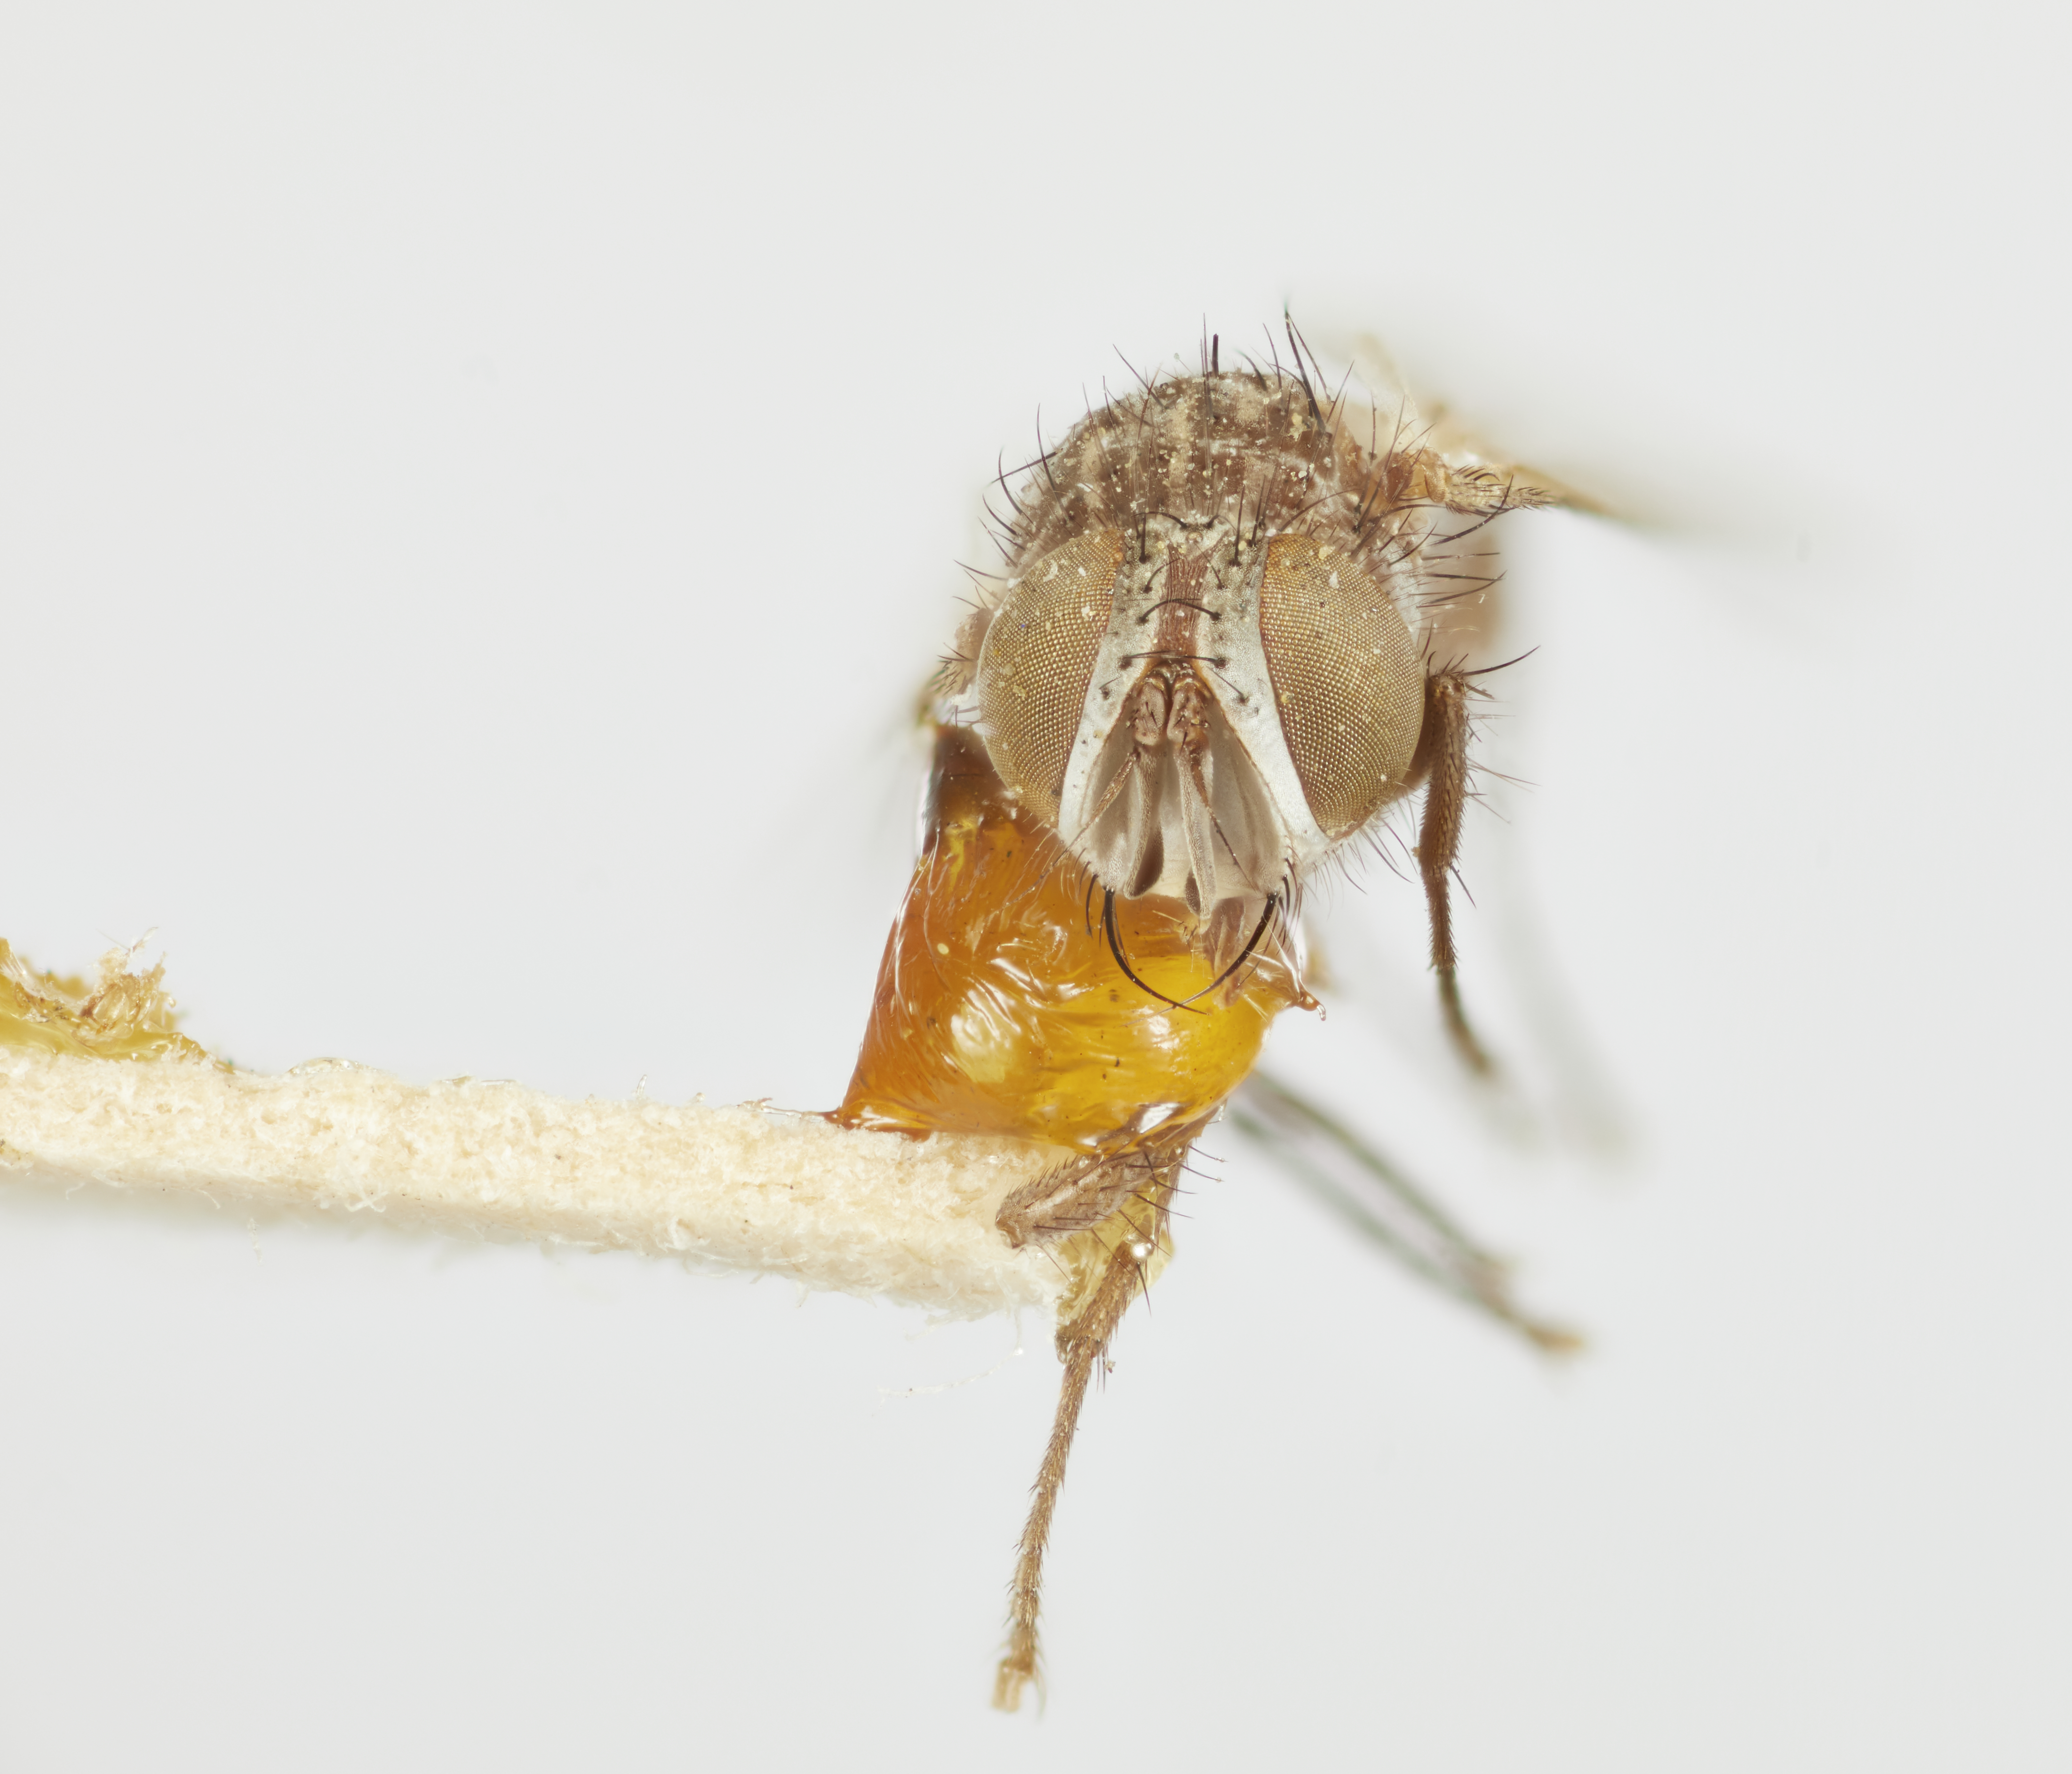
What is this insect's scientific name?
Lixophaga parva
